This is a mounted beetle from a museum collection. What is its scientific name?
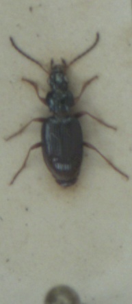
Bembidion deletum
